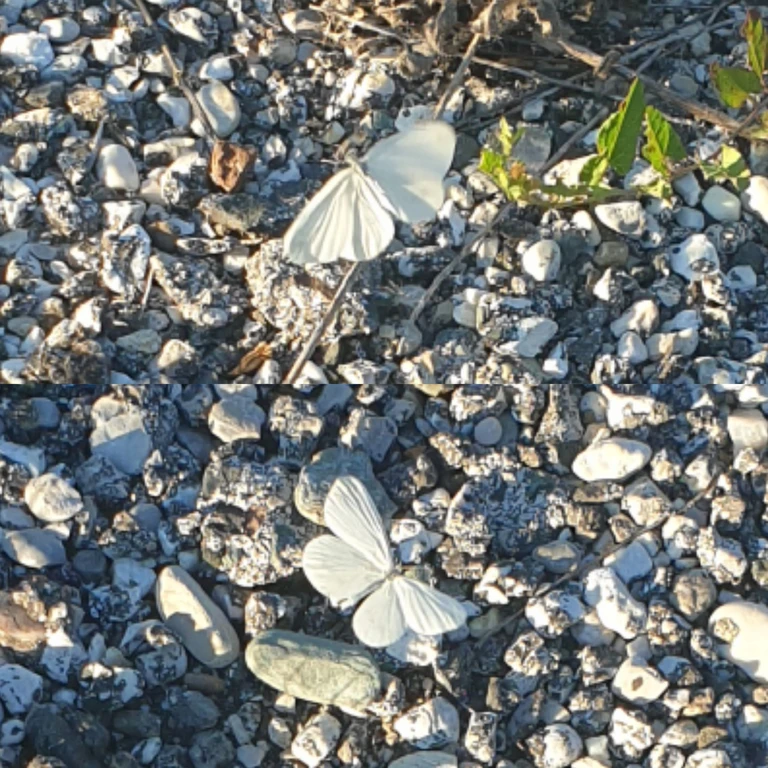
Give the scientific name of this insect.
Leptidea sinapis/juvernica
